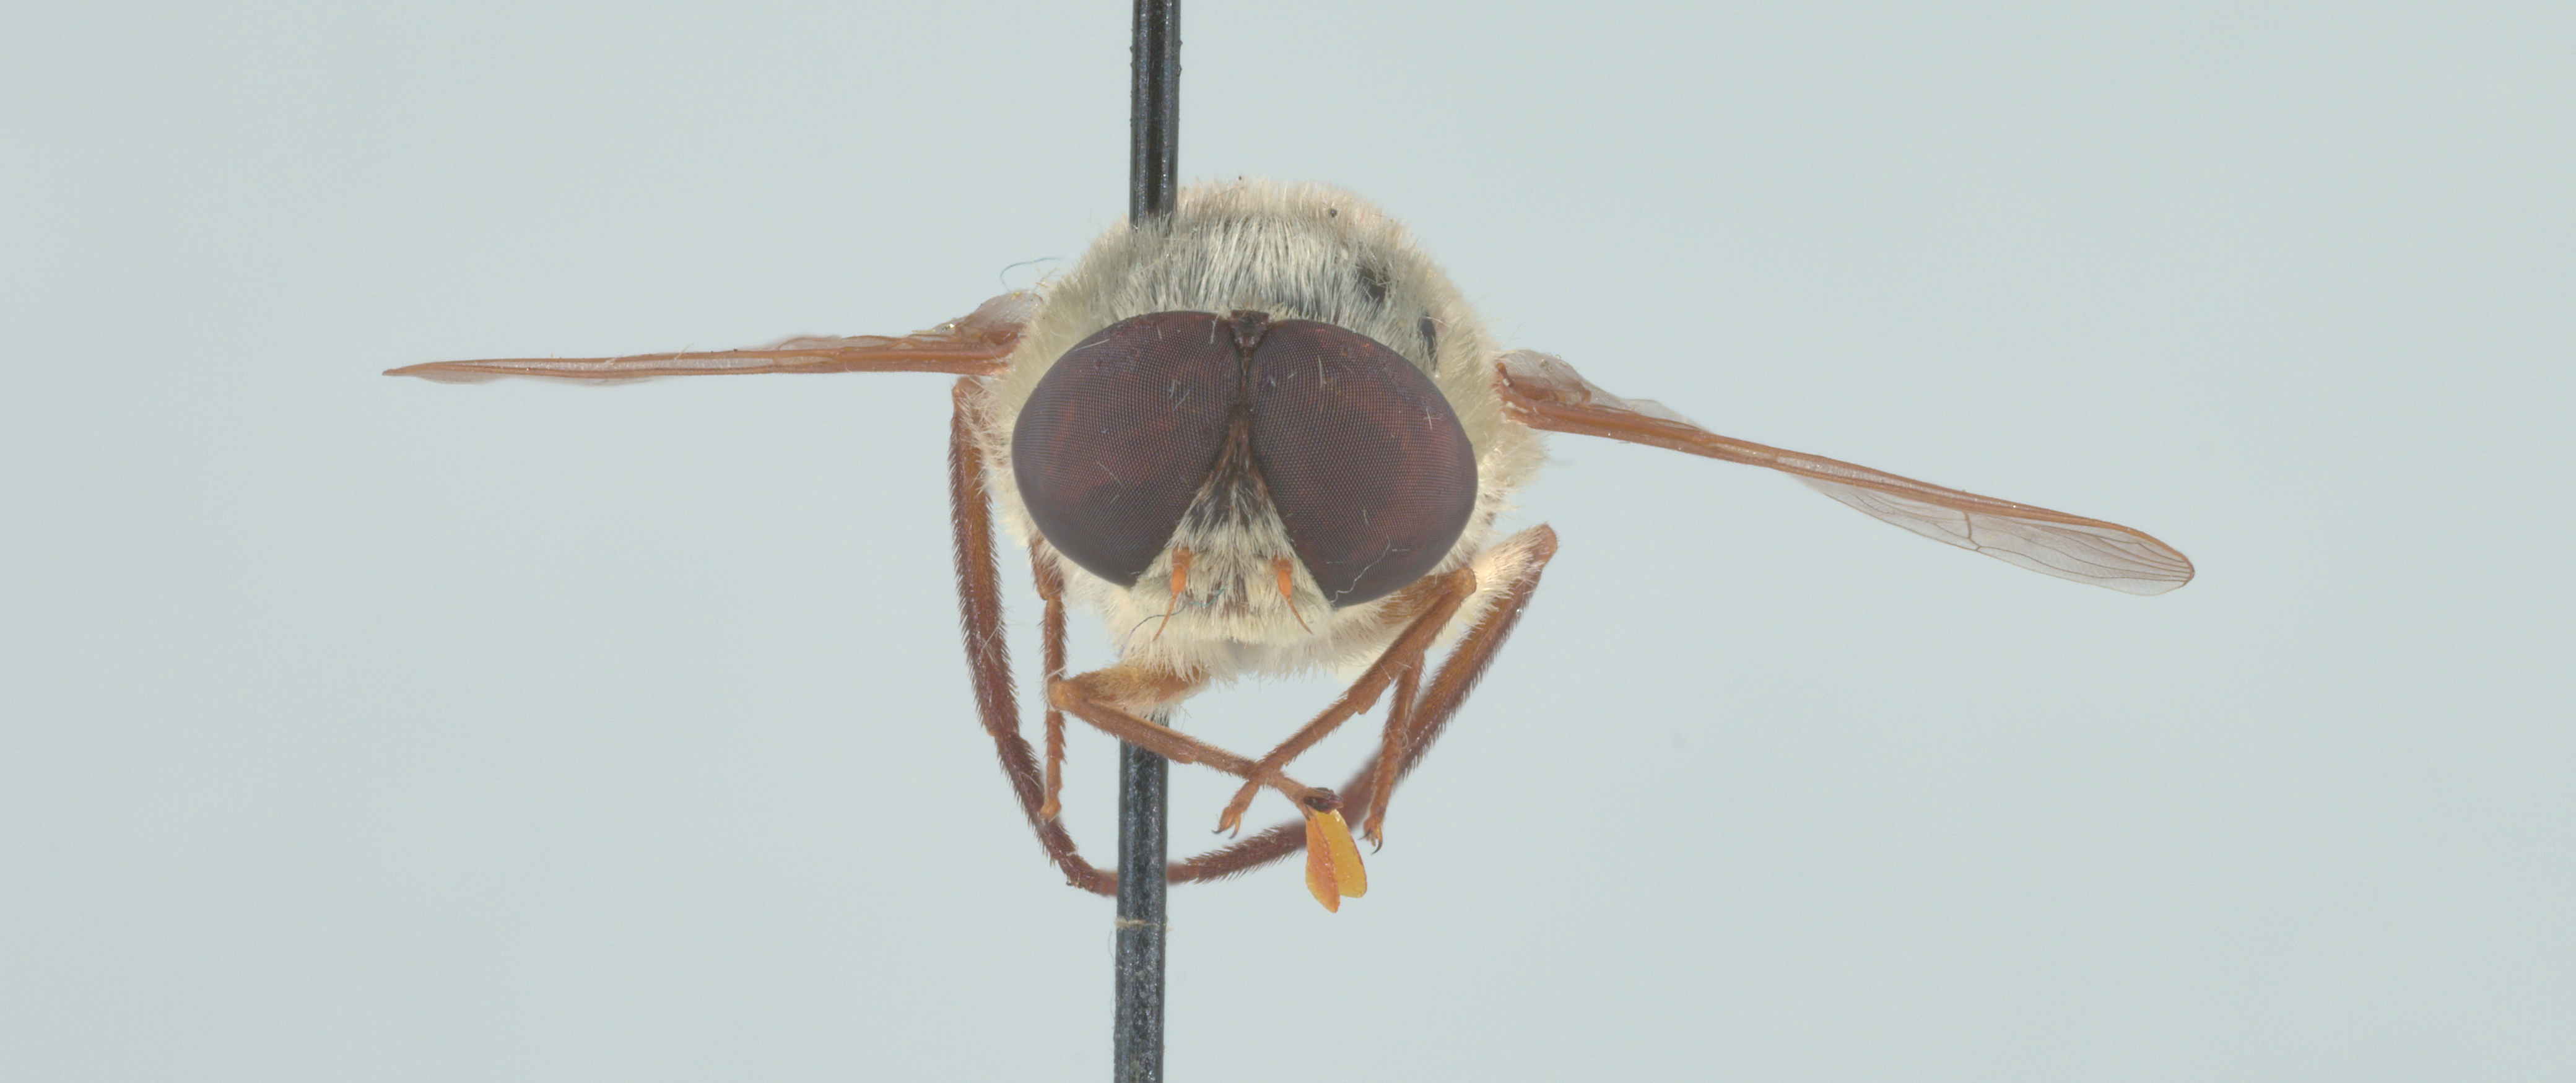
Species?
Neorhynchocephalus volaticus
